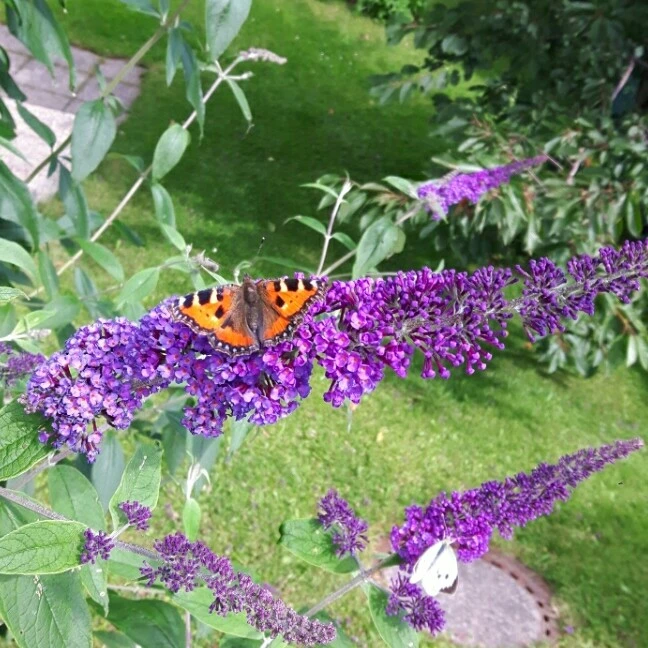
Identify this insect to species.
Aglais urticae
